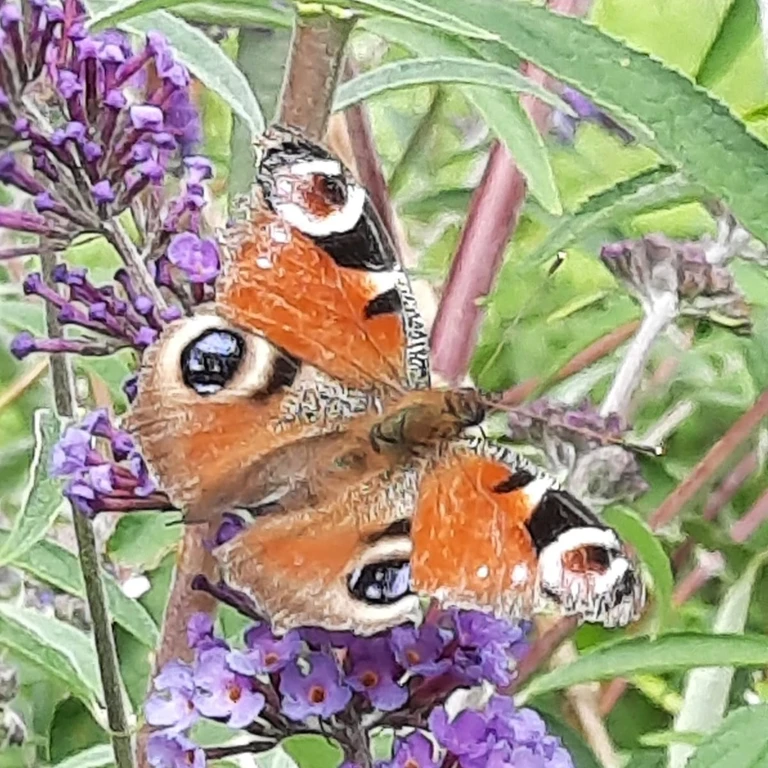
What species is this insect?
Aglais io
